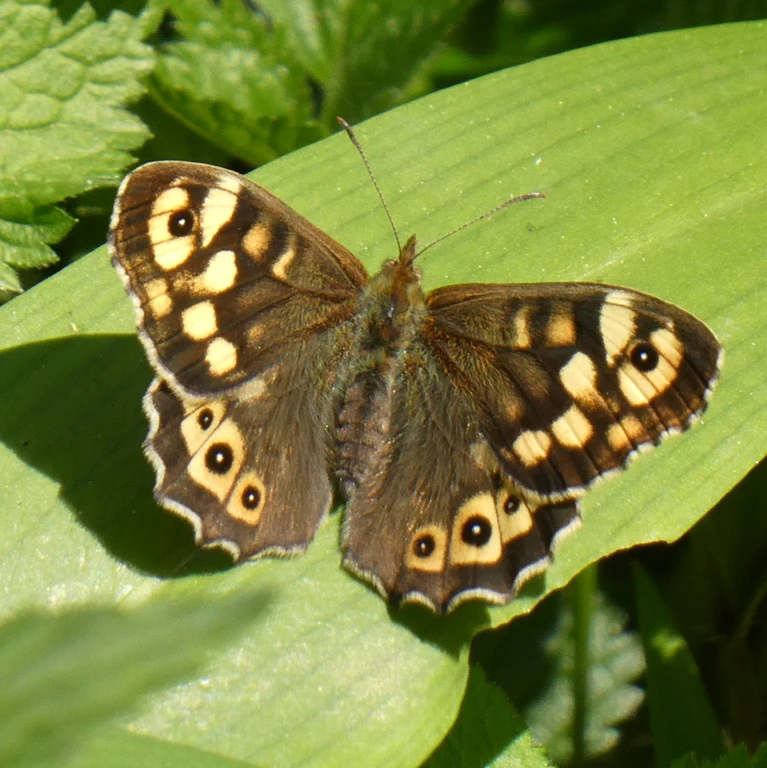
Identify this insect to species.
Pararge aegeria
